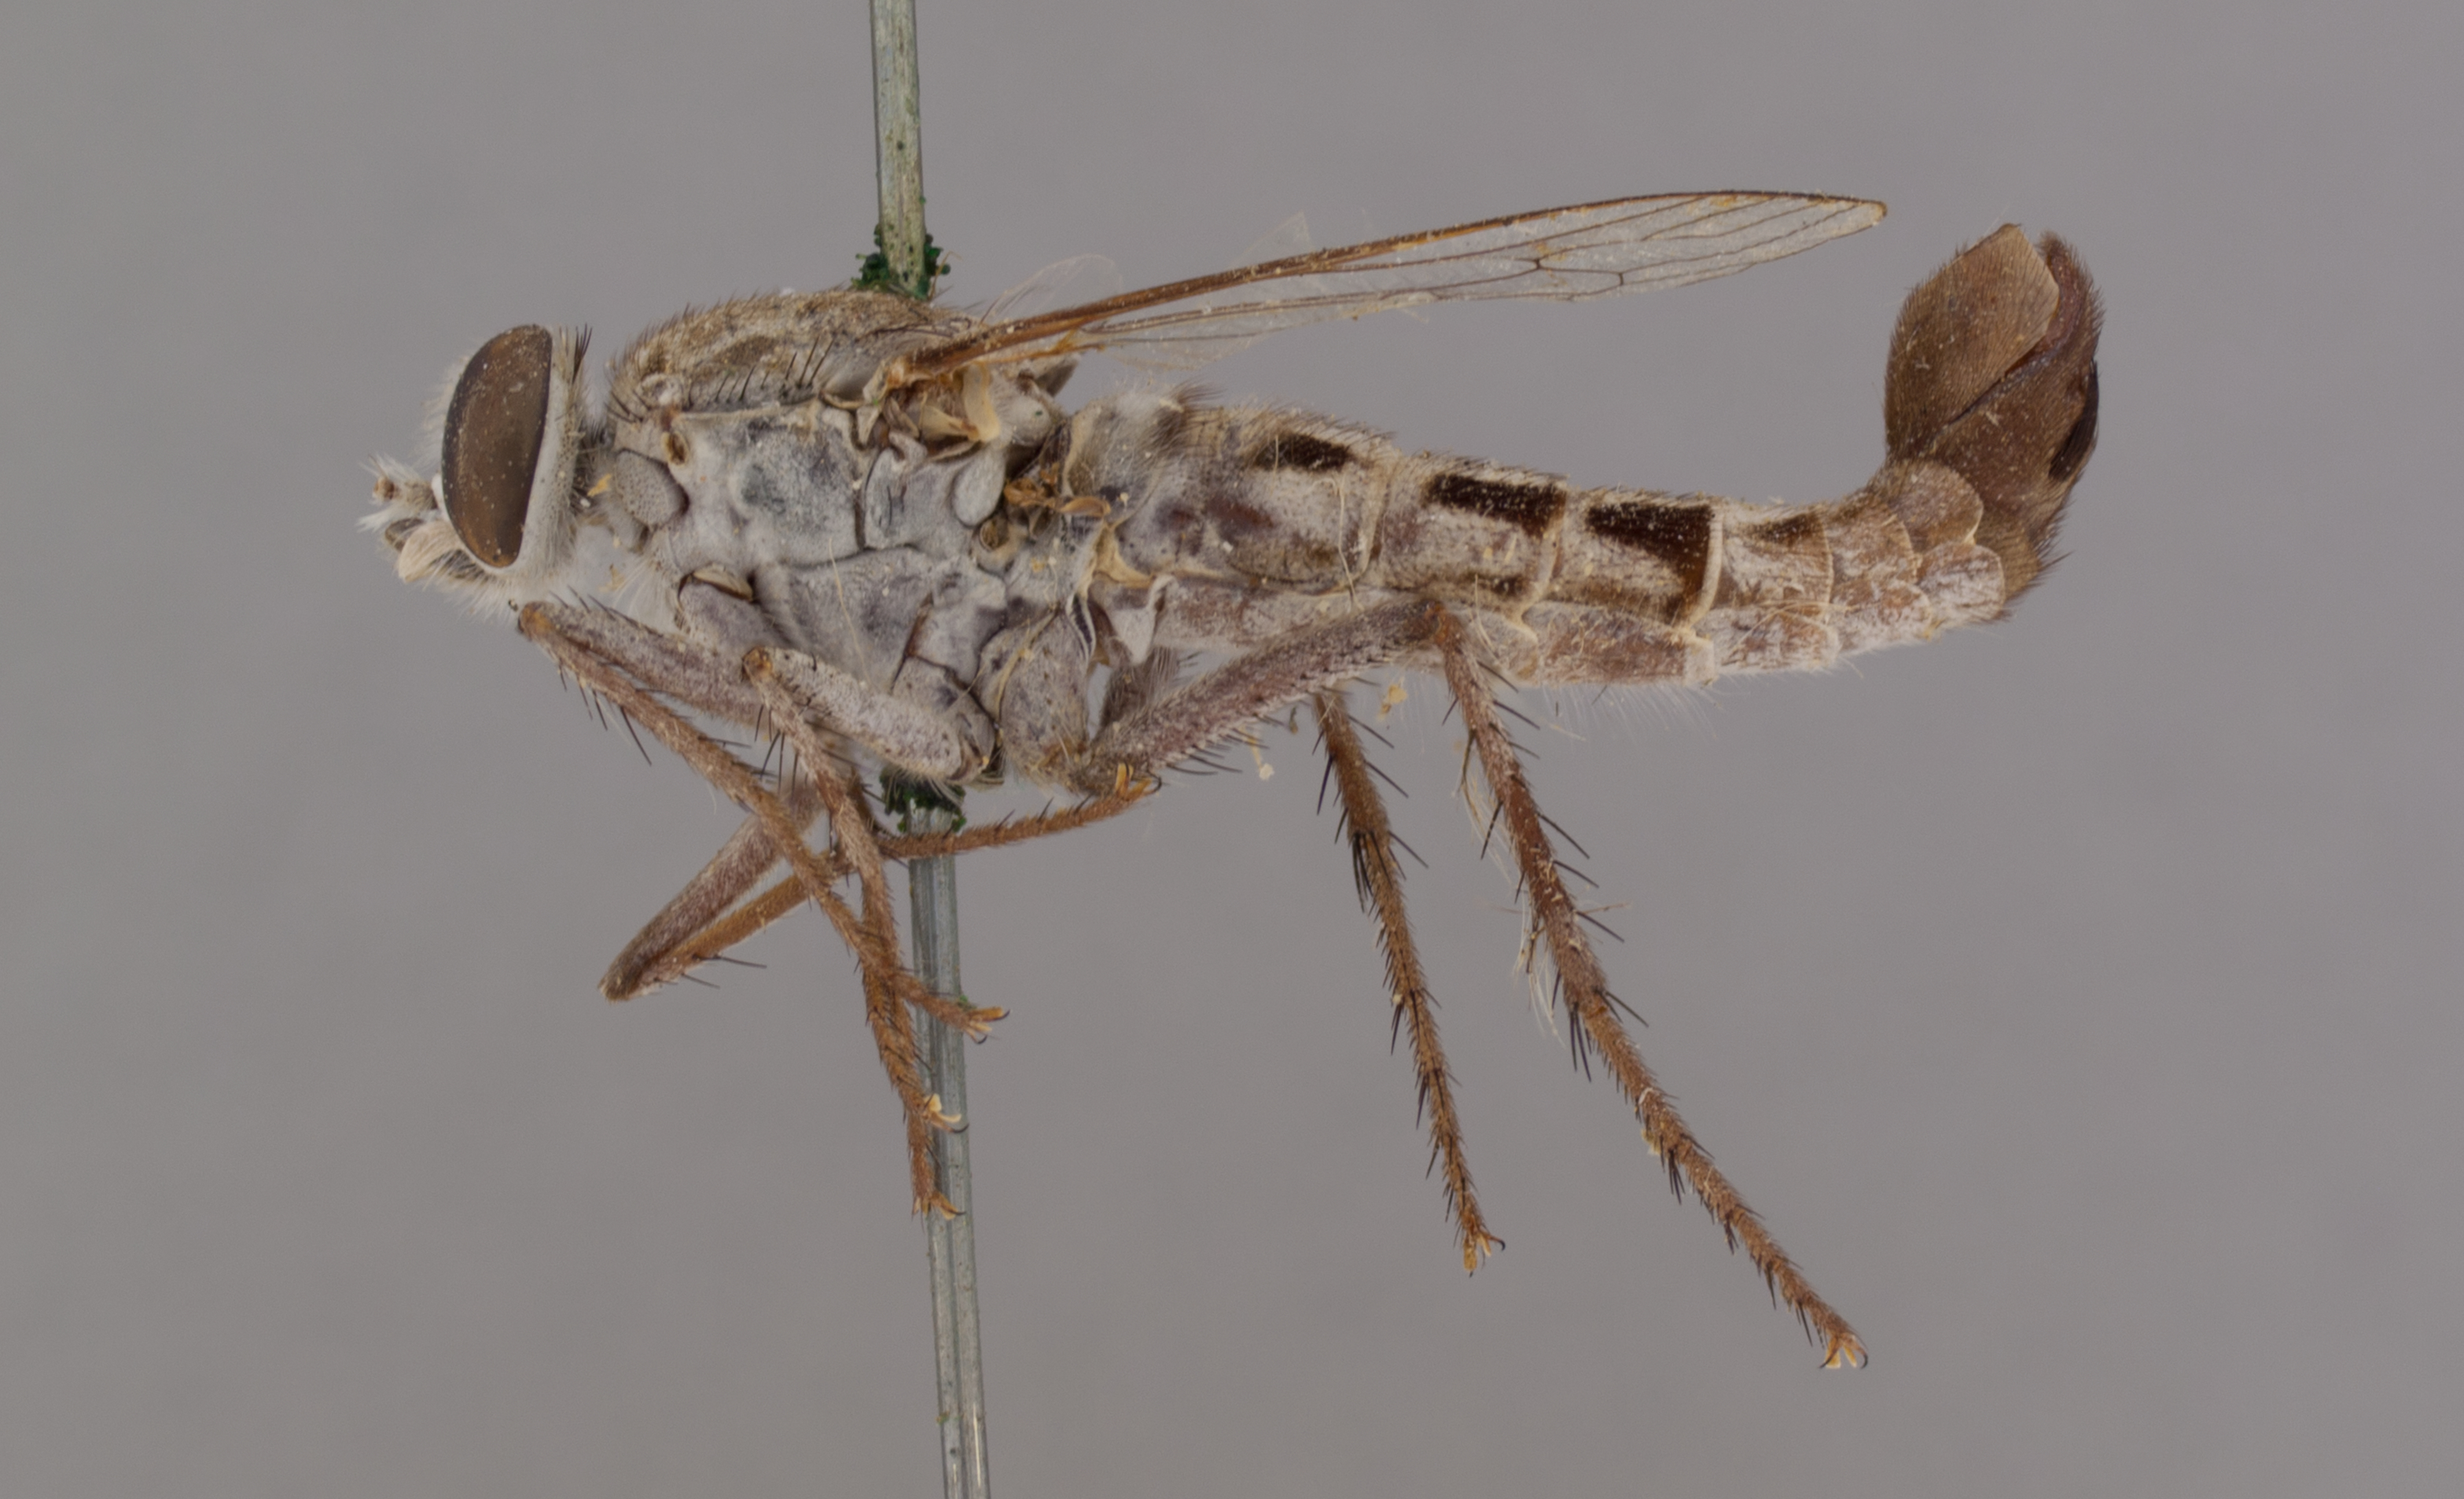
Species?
Apiocera convergens
